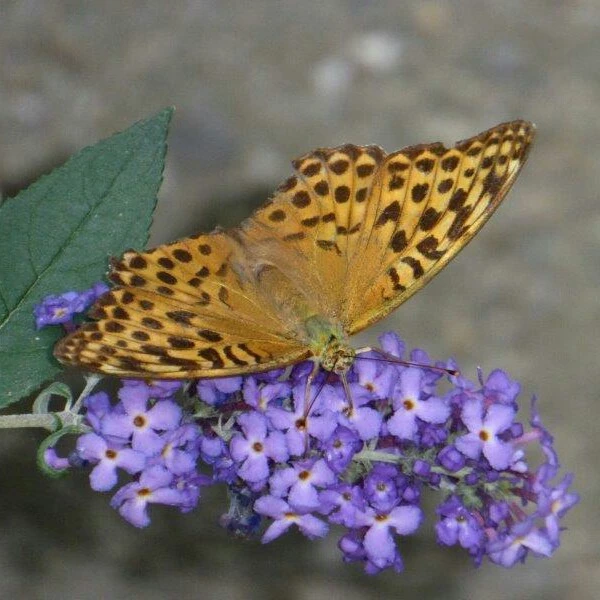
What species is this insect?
Argynnis paphia
